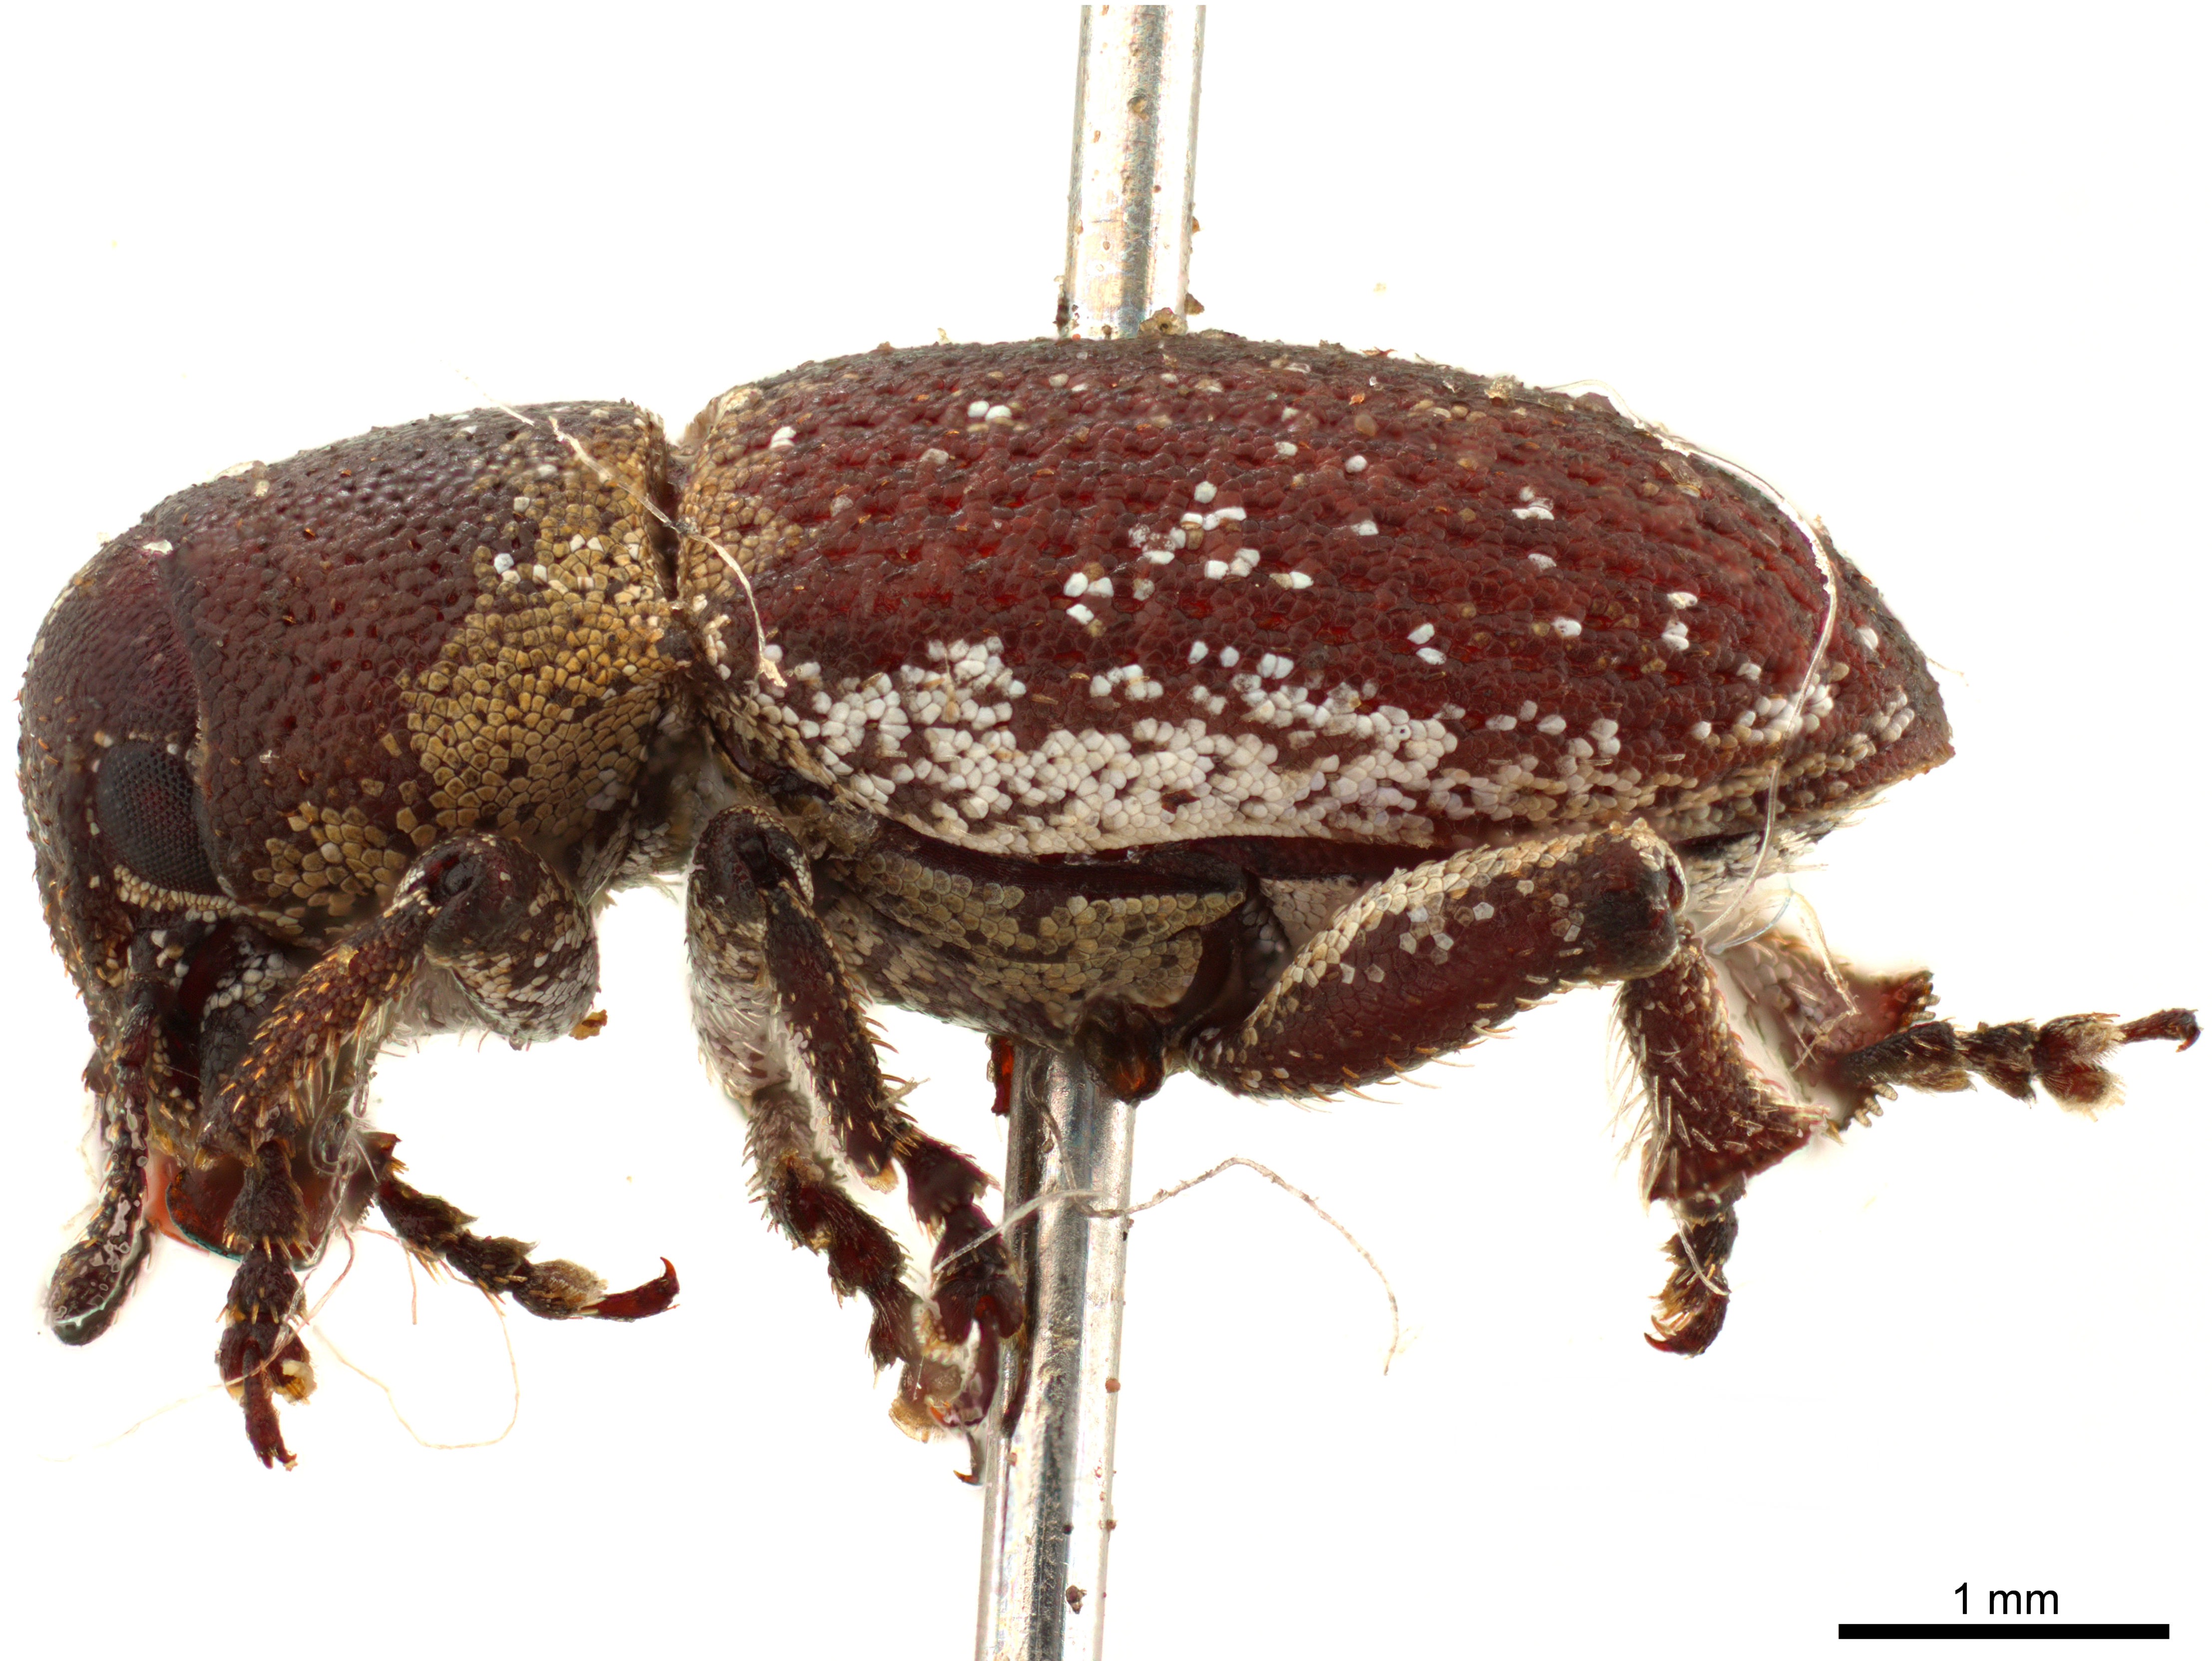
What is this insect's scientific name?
Pororhynchus albolateralis
